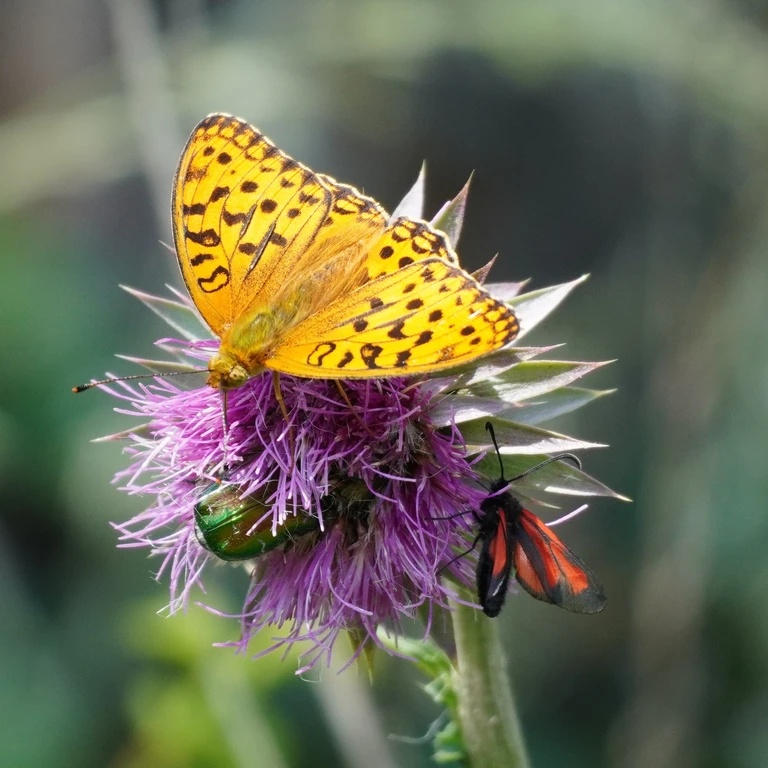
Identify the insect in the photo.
Fabriciana adippe
